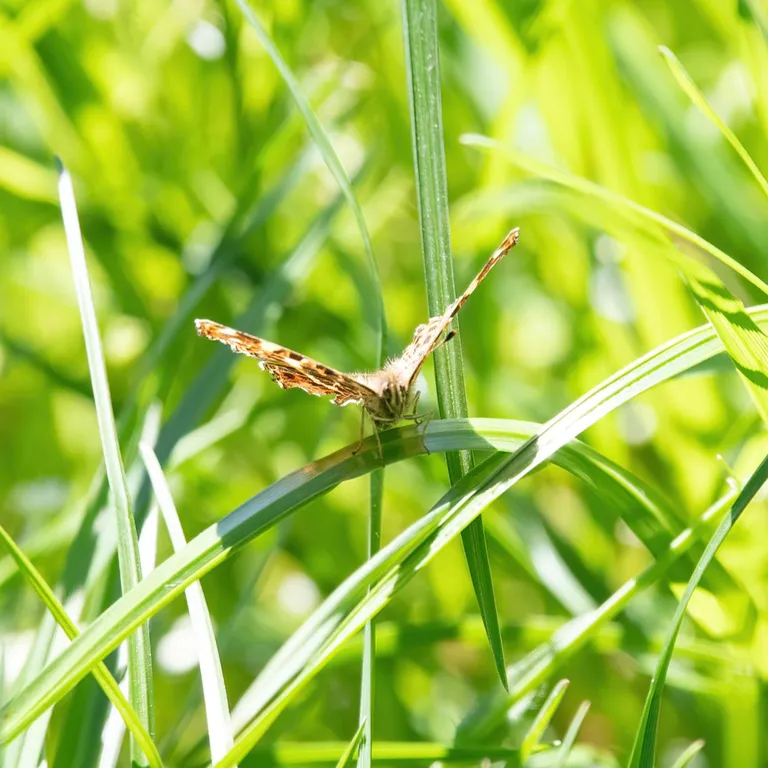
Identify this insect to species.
Araschnia levana
